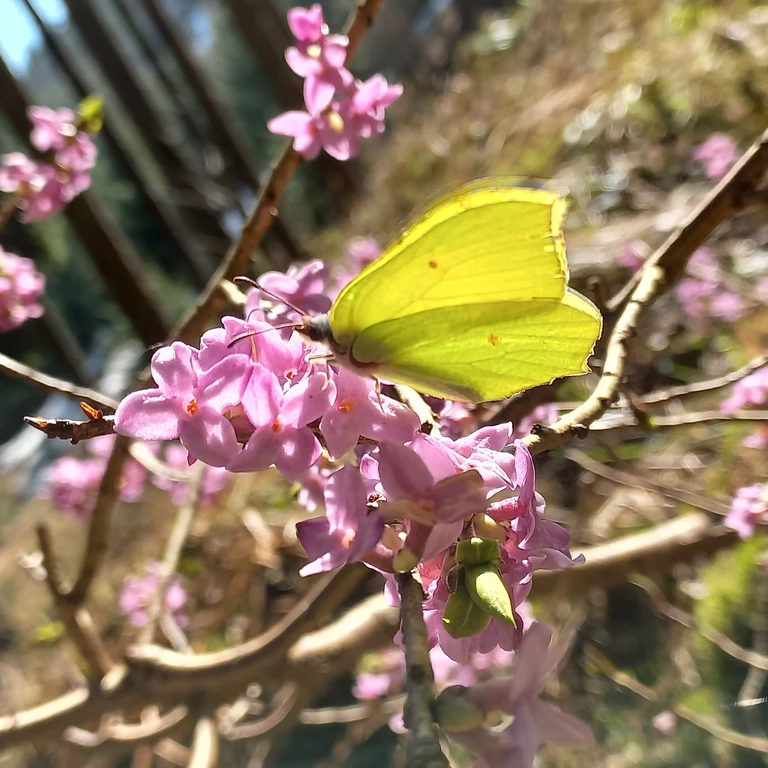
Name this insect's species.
Gonepteryx rhamni
